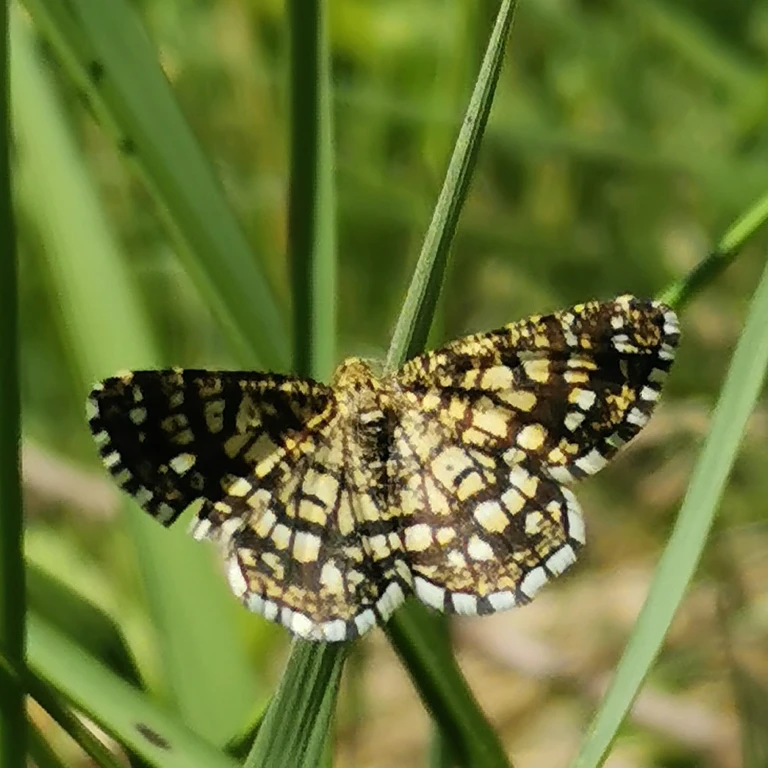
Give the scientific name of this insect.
Chiasmia clathrata
